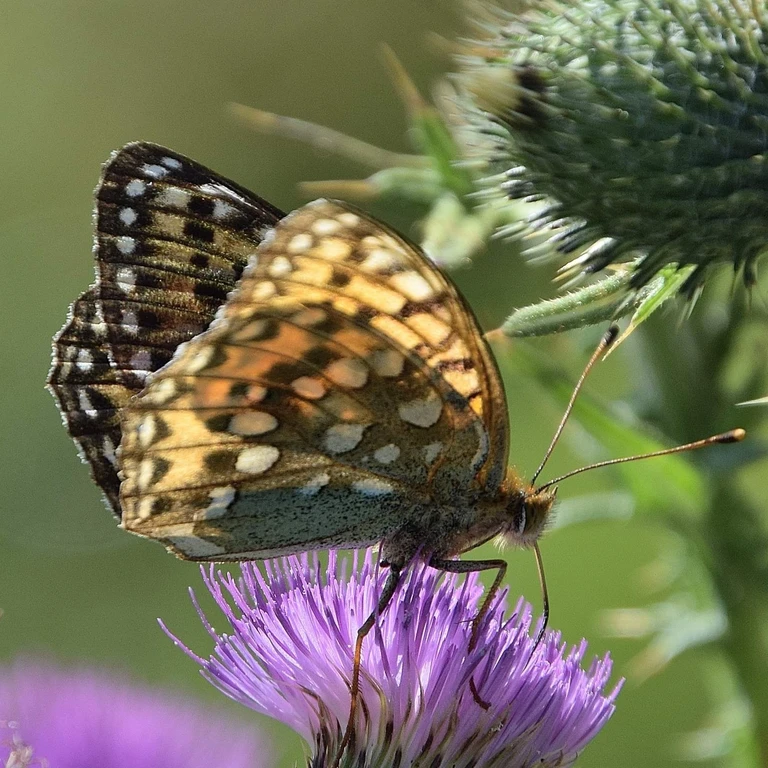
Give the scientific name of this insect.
Speyeria aglaja
